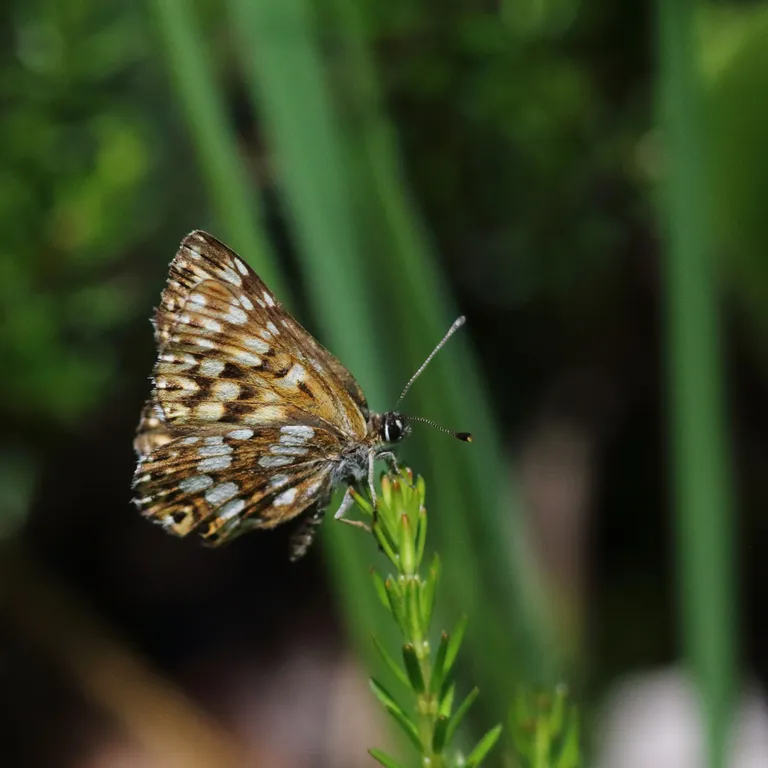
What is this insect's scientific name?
Hamearis lucina
